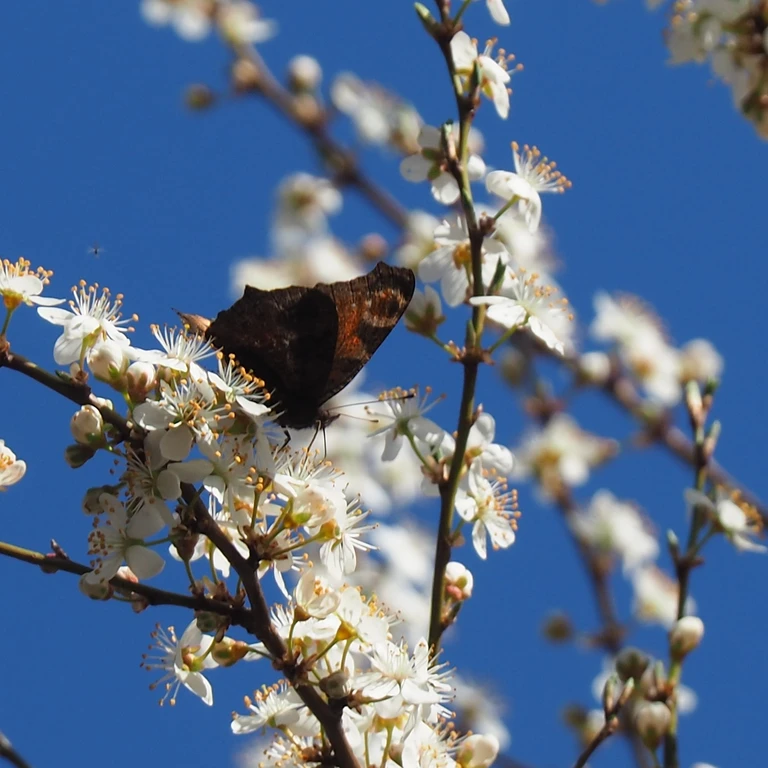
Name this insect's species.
Aglais io
